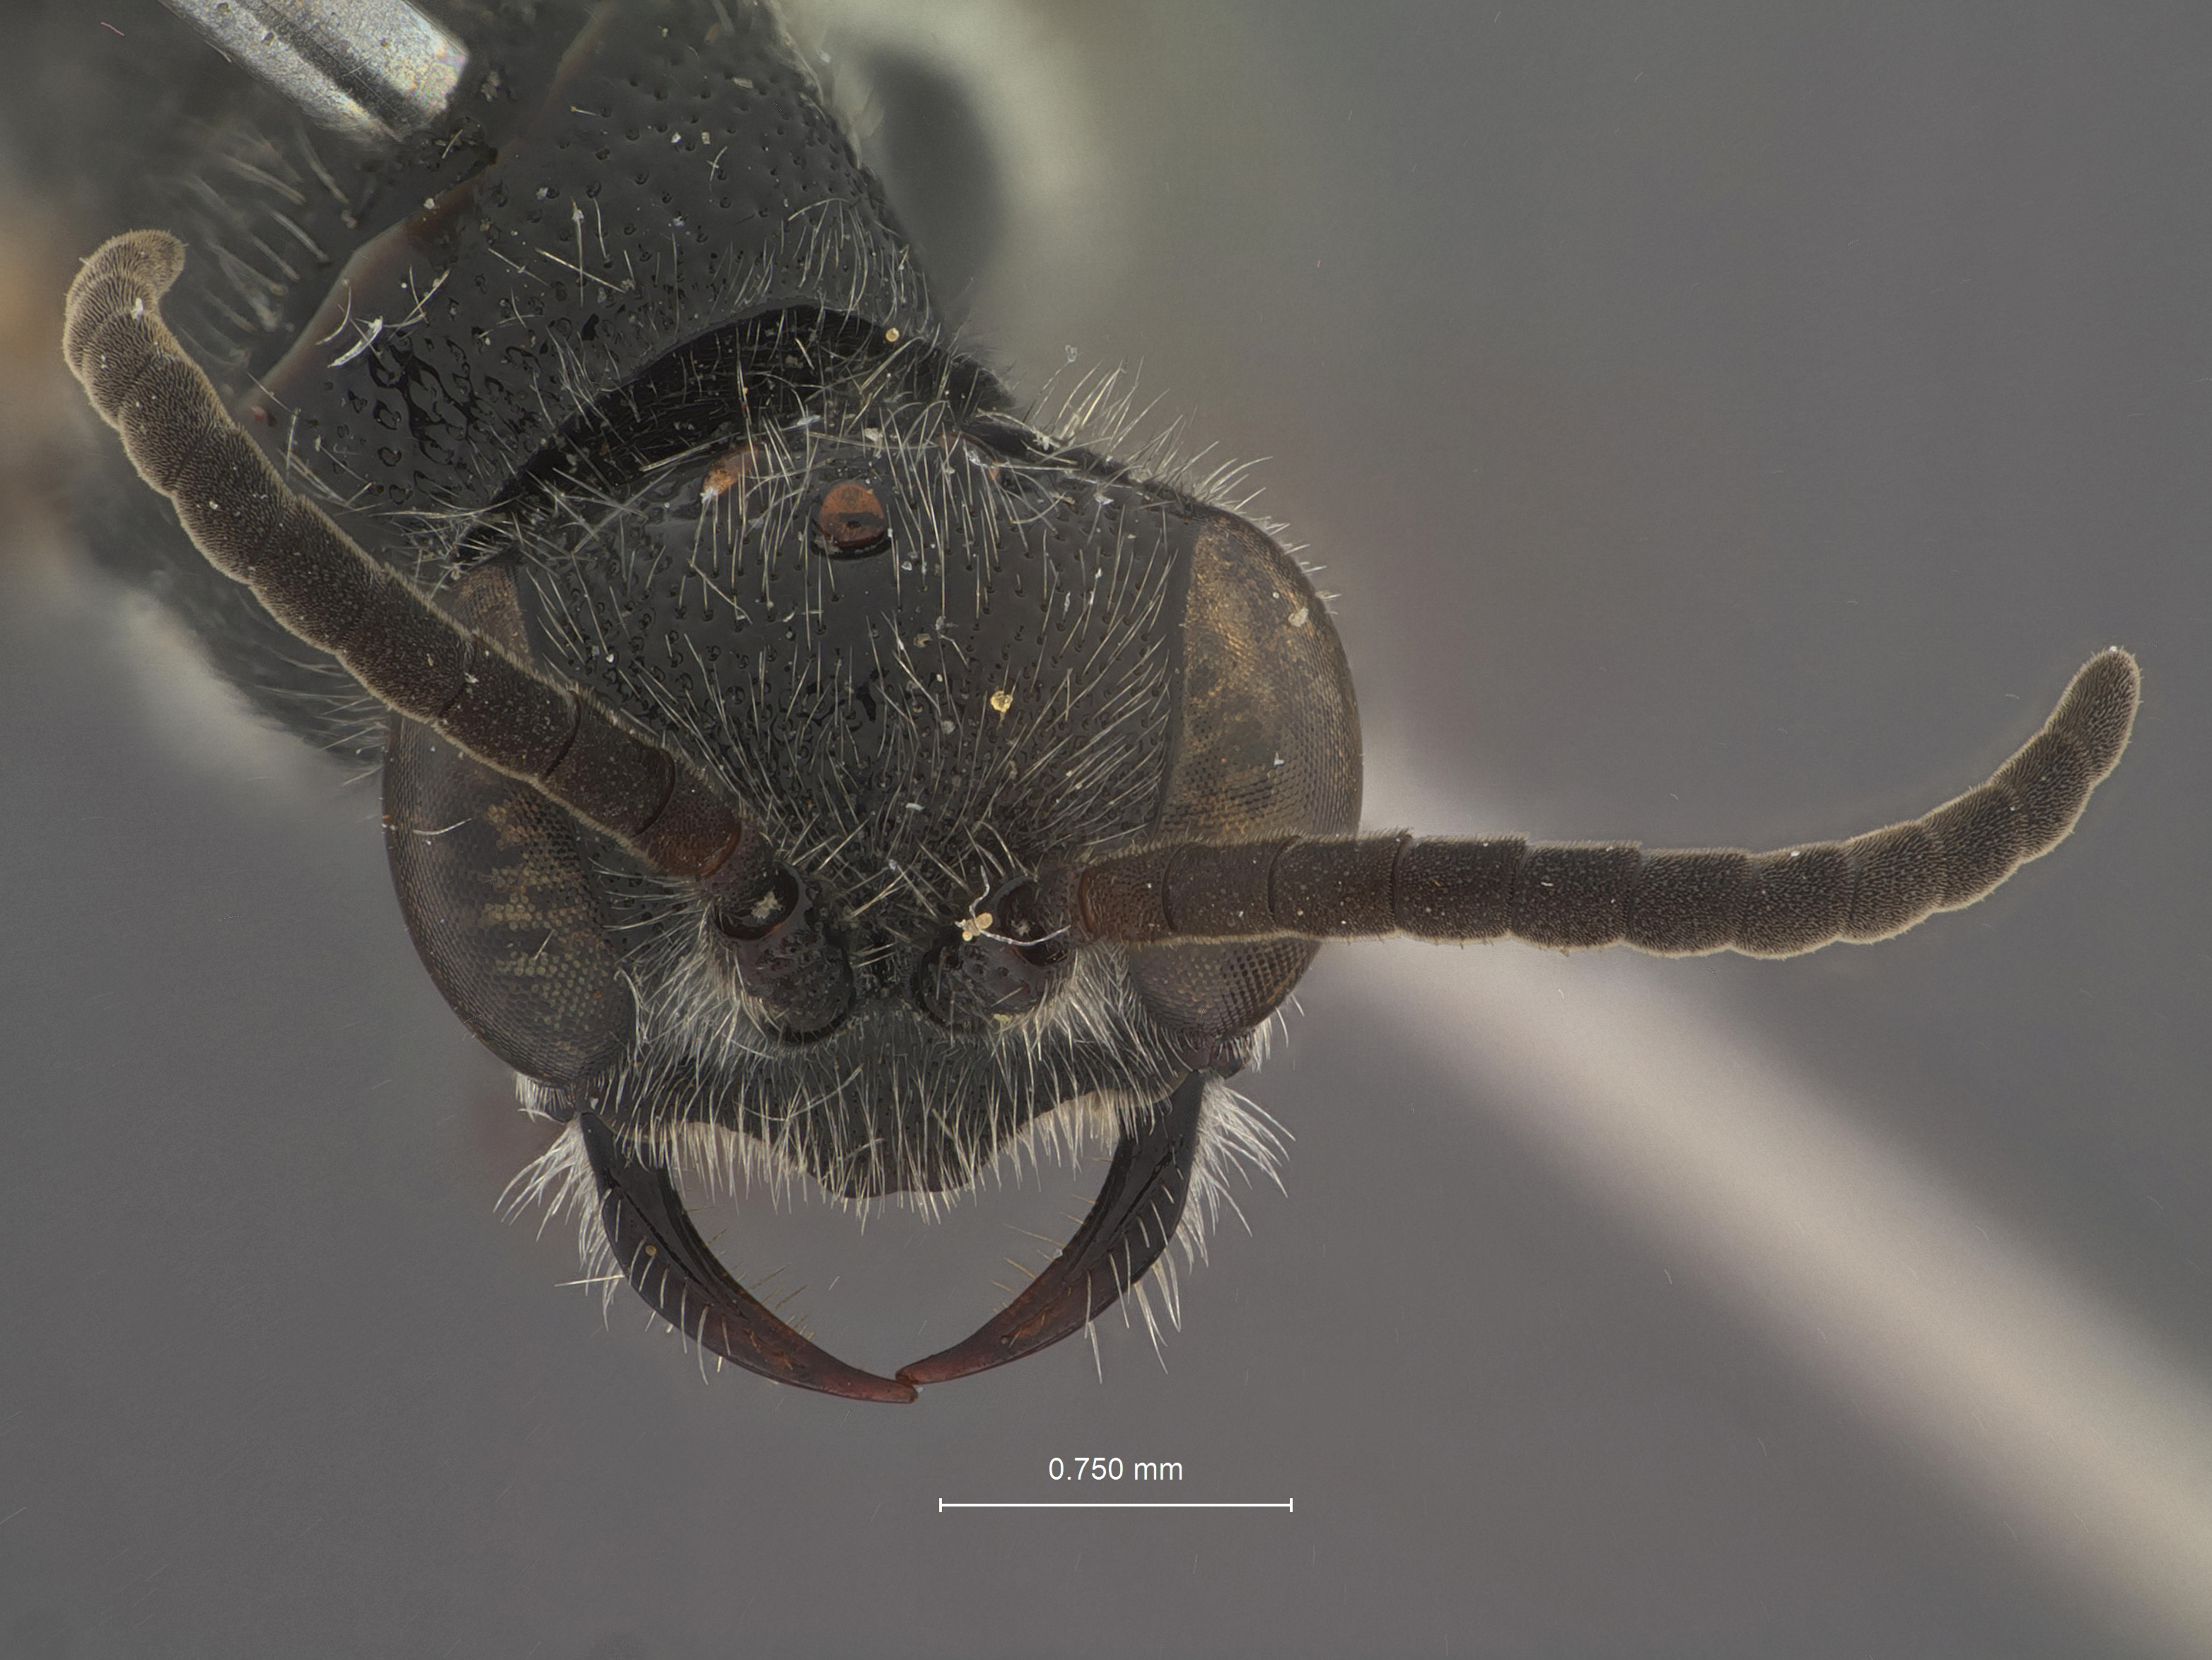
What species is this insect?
Tiphia fukuii
